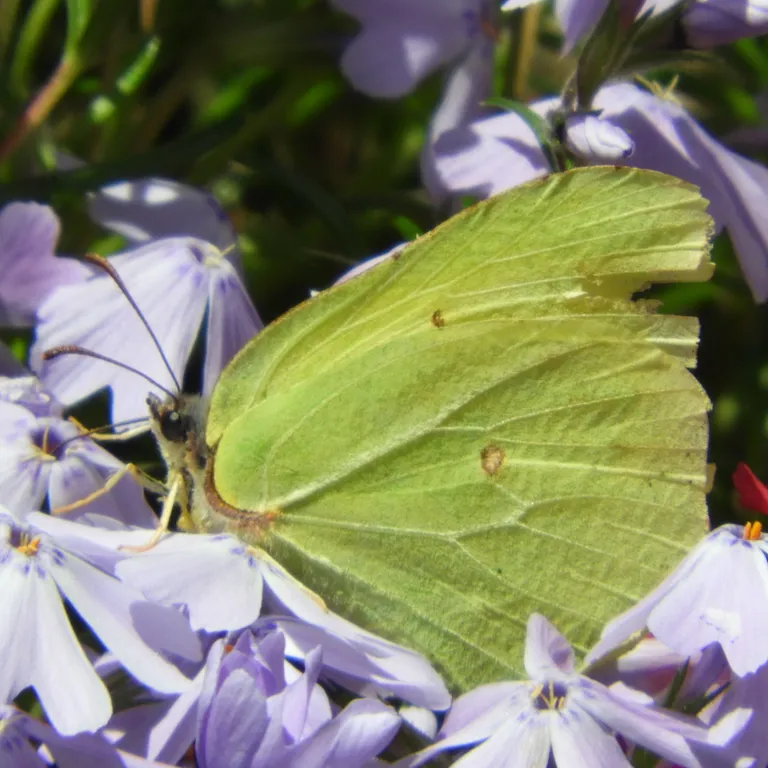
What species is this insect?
Gonepteryx rhamni
